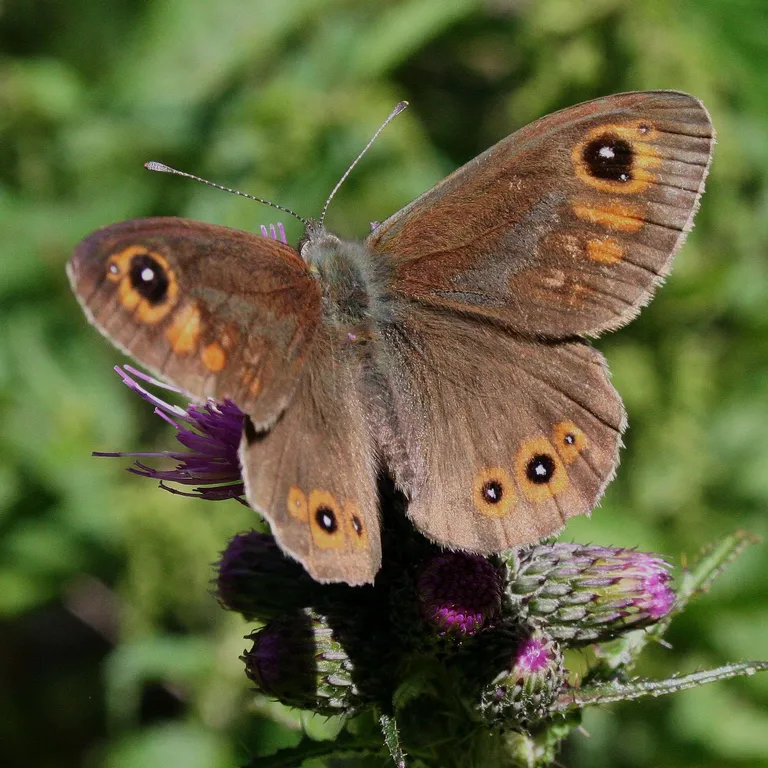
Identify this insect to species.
Lasiommata maera (also Pararge maera)
